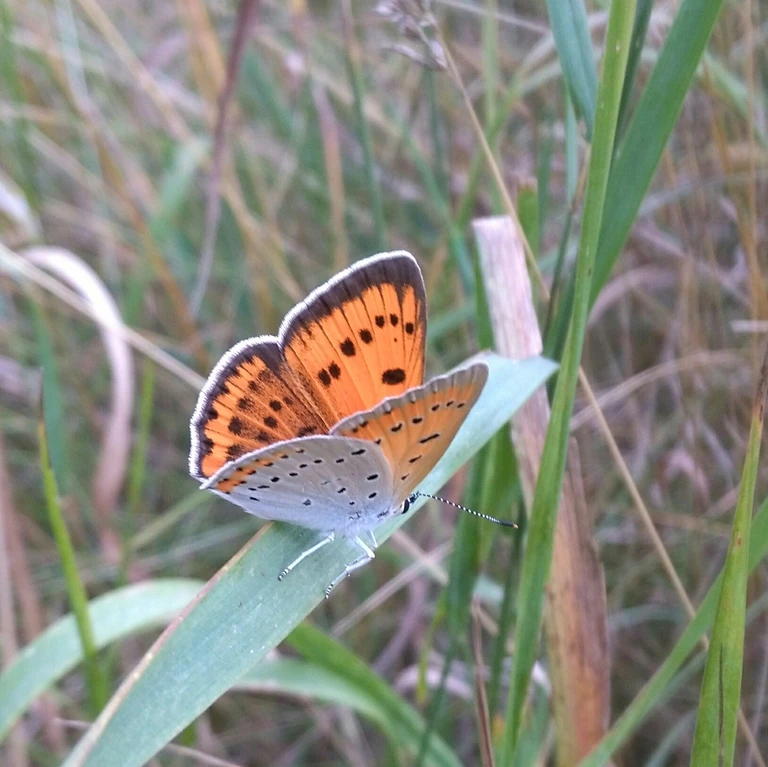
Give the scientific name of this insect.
Lycaena dispar
